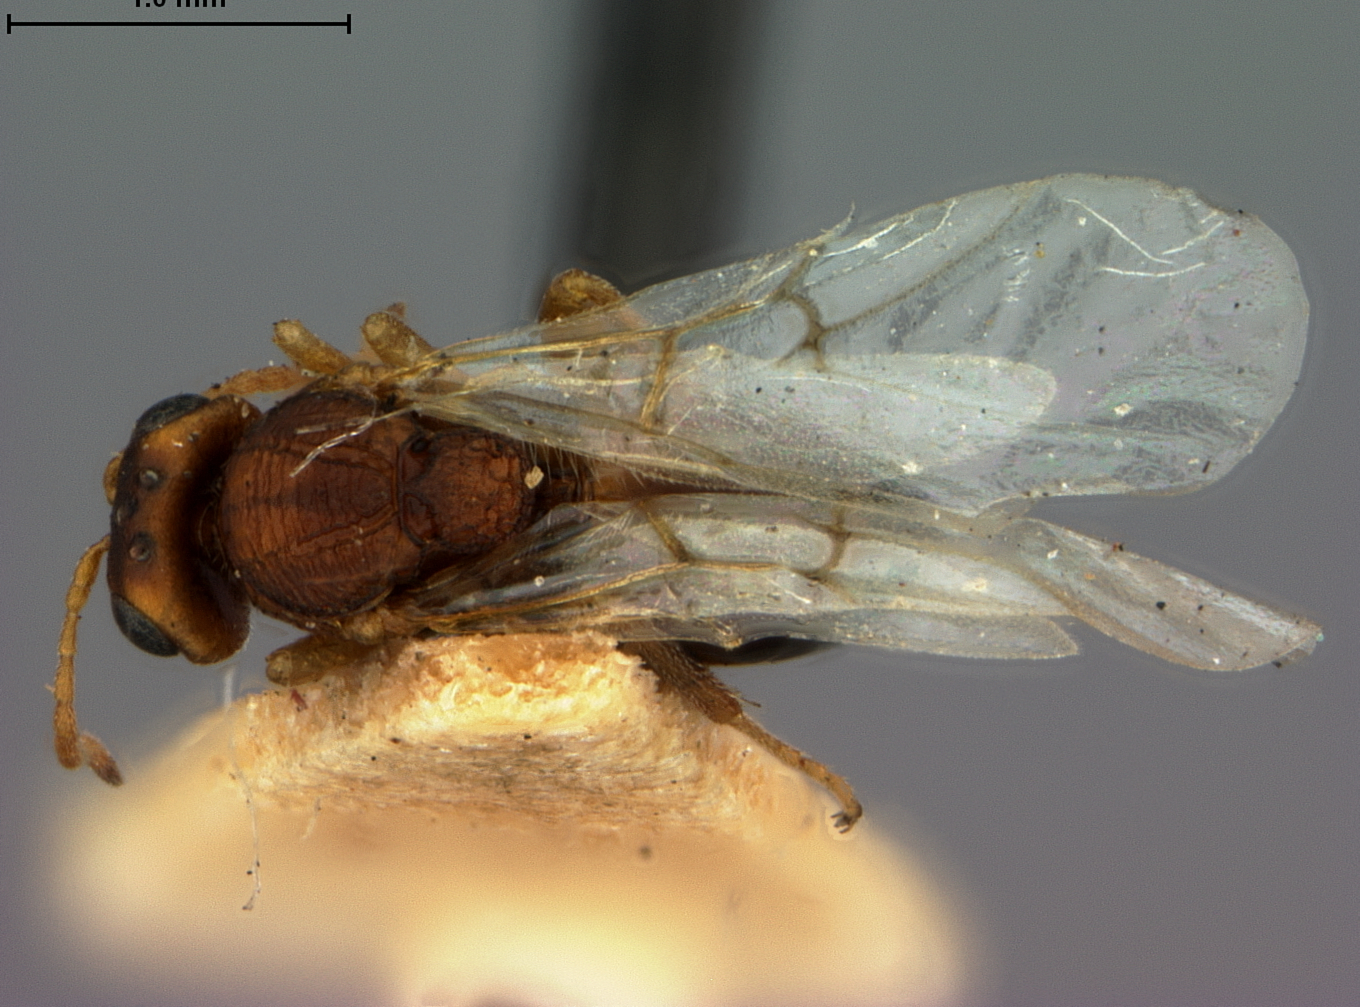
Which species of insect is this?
Callirhytis lapillula
